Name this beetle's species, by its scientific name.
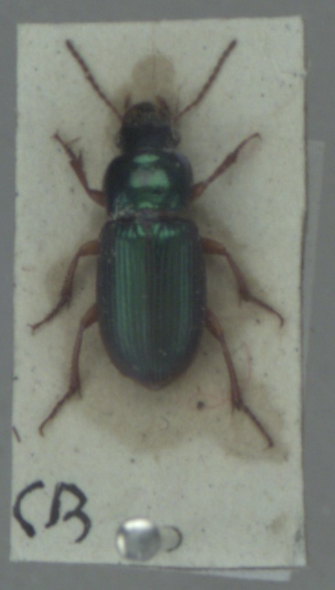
Harpalus affinis
